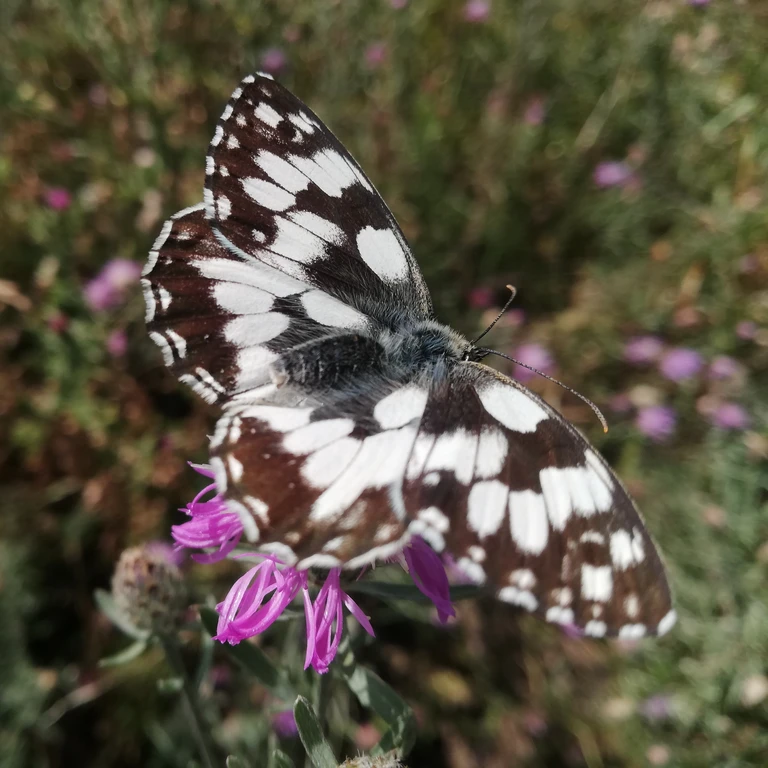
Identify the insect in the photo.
Melanargia galathea
